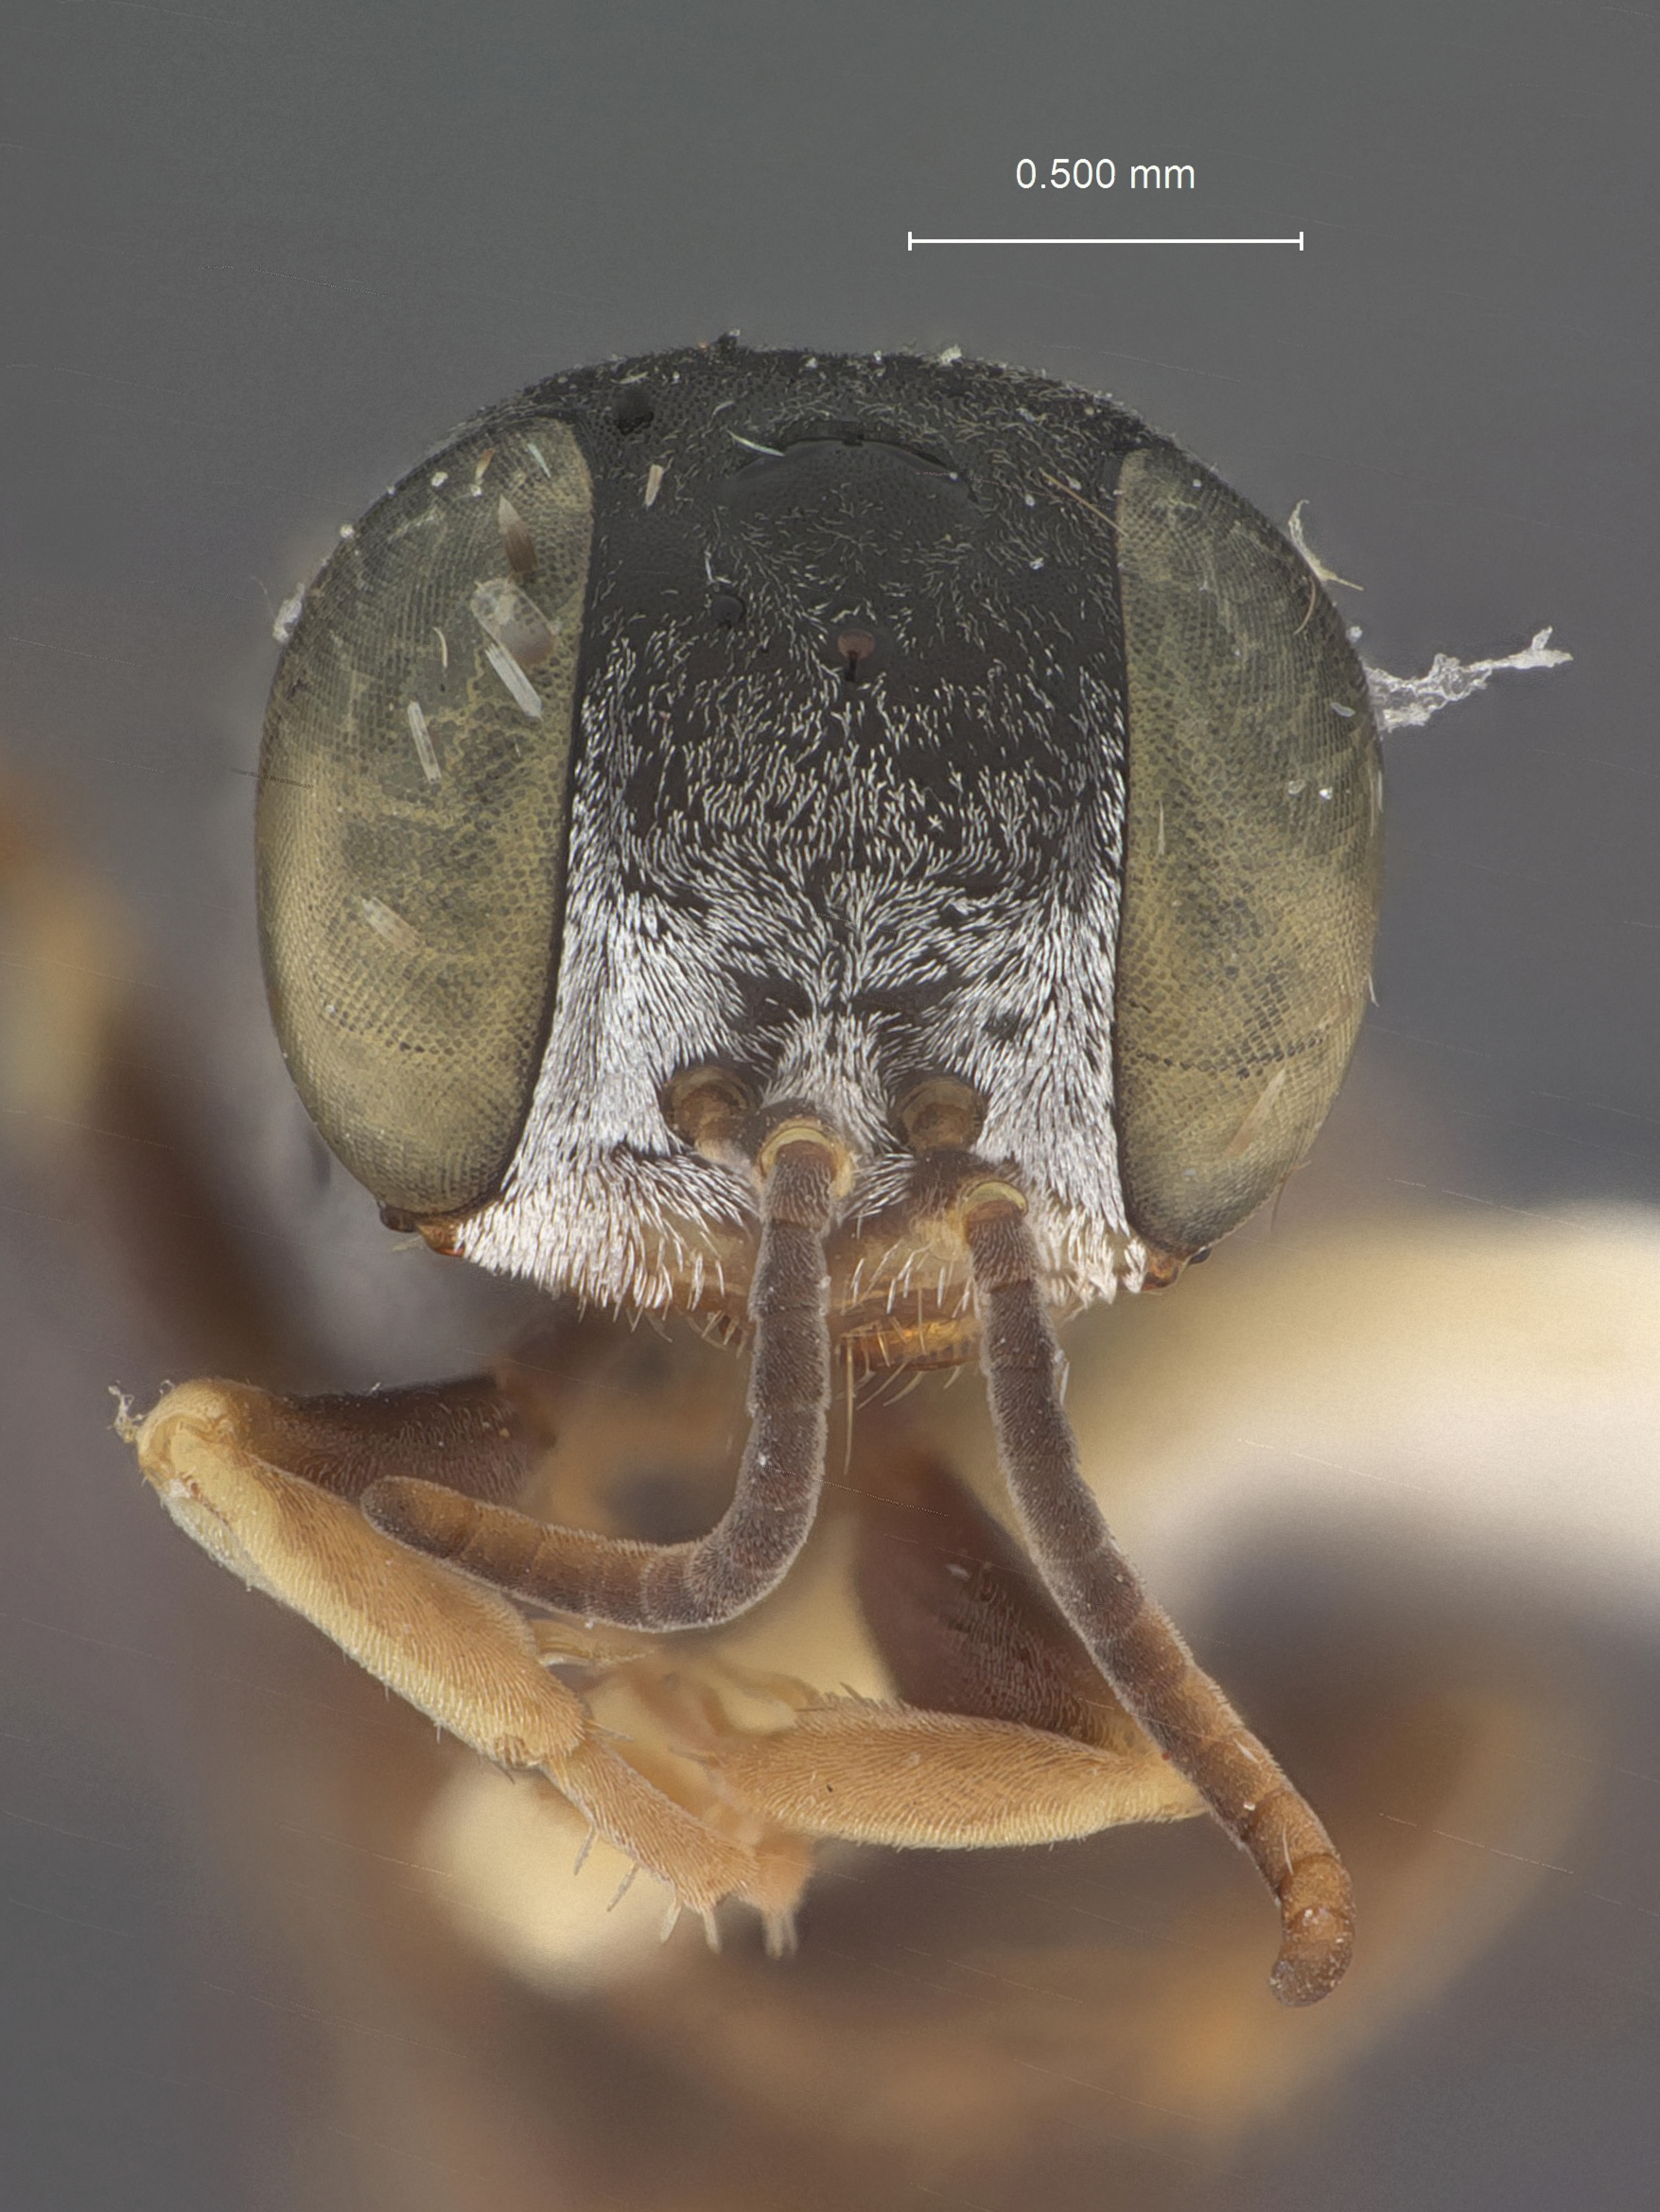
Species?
Gastrosericus vedda
